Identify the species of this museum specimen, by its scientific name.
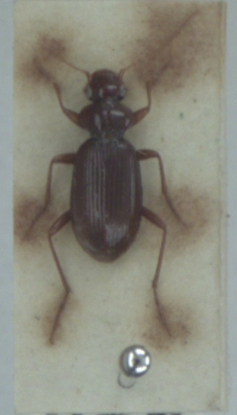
Leistus ferrugineus
